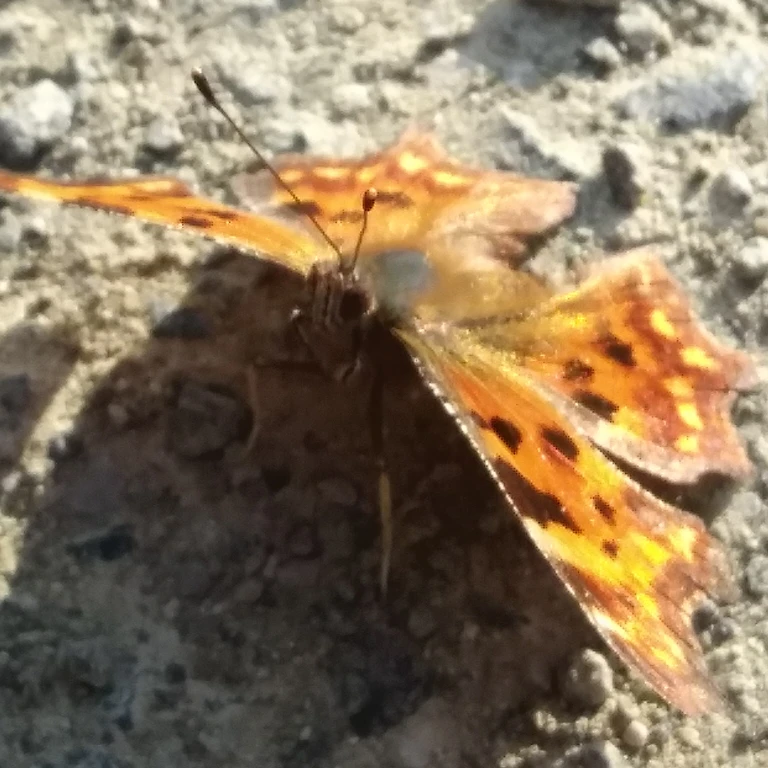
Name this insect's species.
Polygonia c-album
